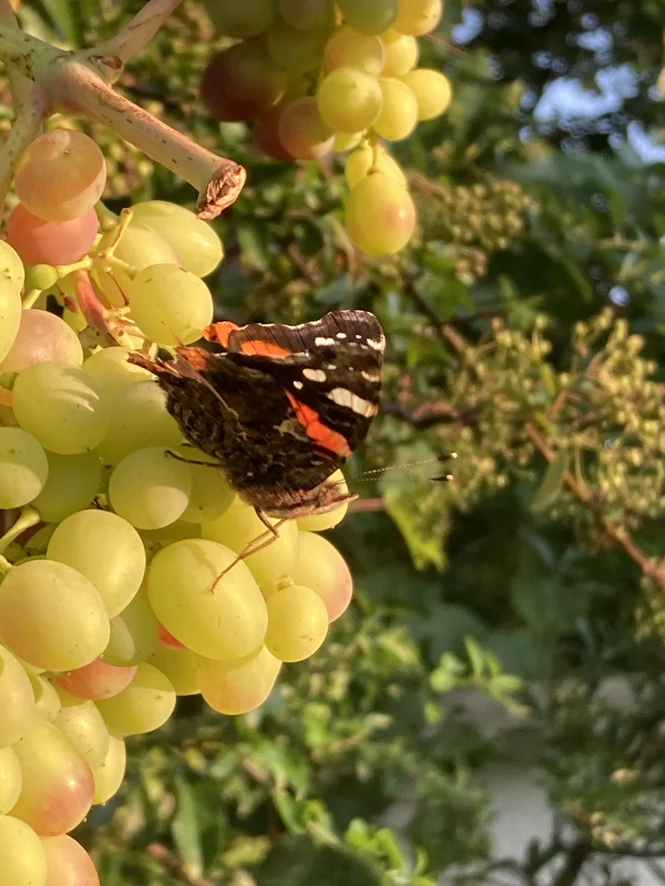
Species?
Vanessa atalanta
